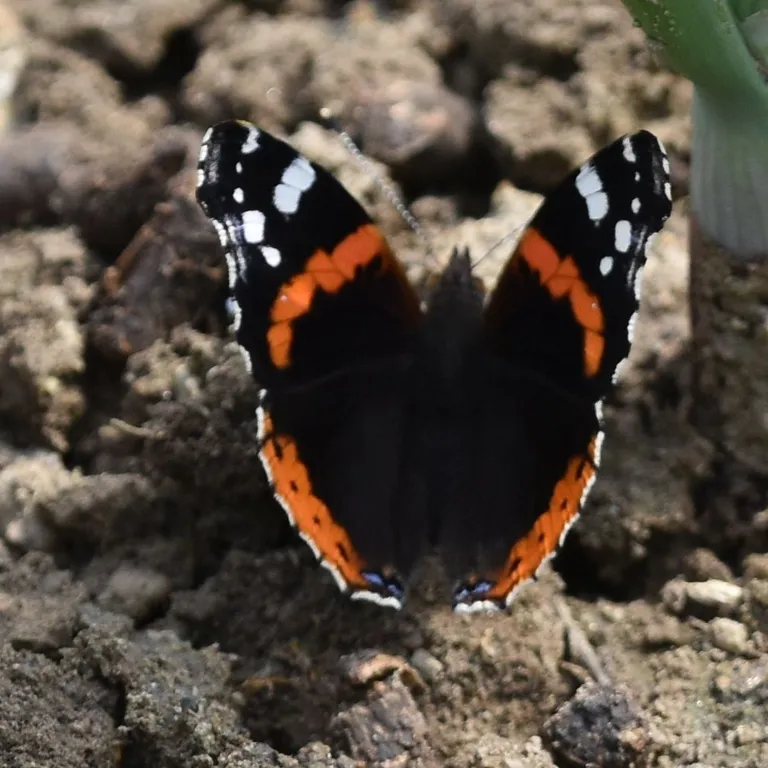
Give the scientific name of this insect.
Vanessa atalanta
